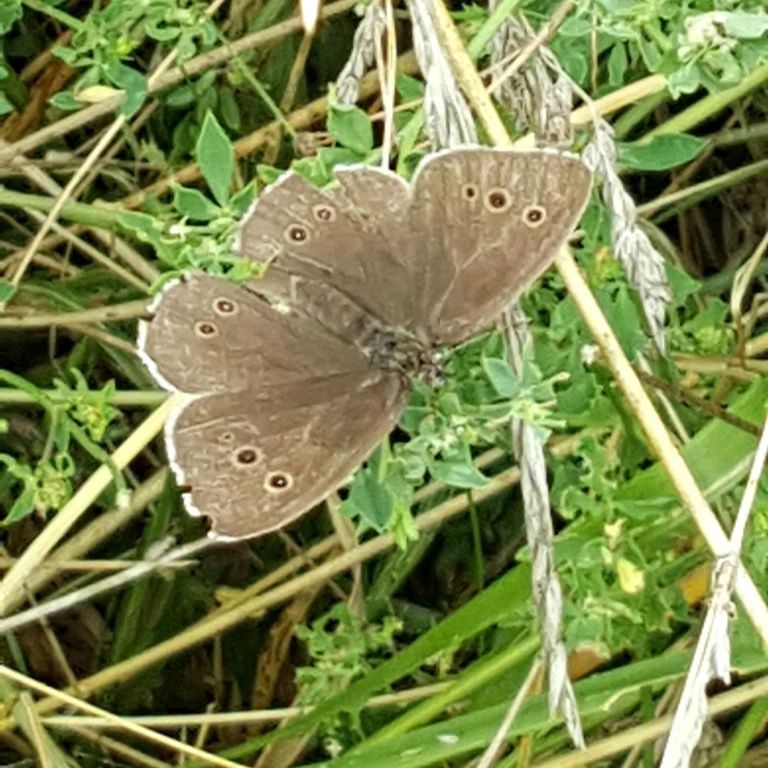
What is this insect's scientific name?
Aphantopus hyperantus
